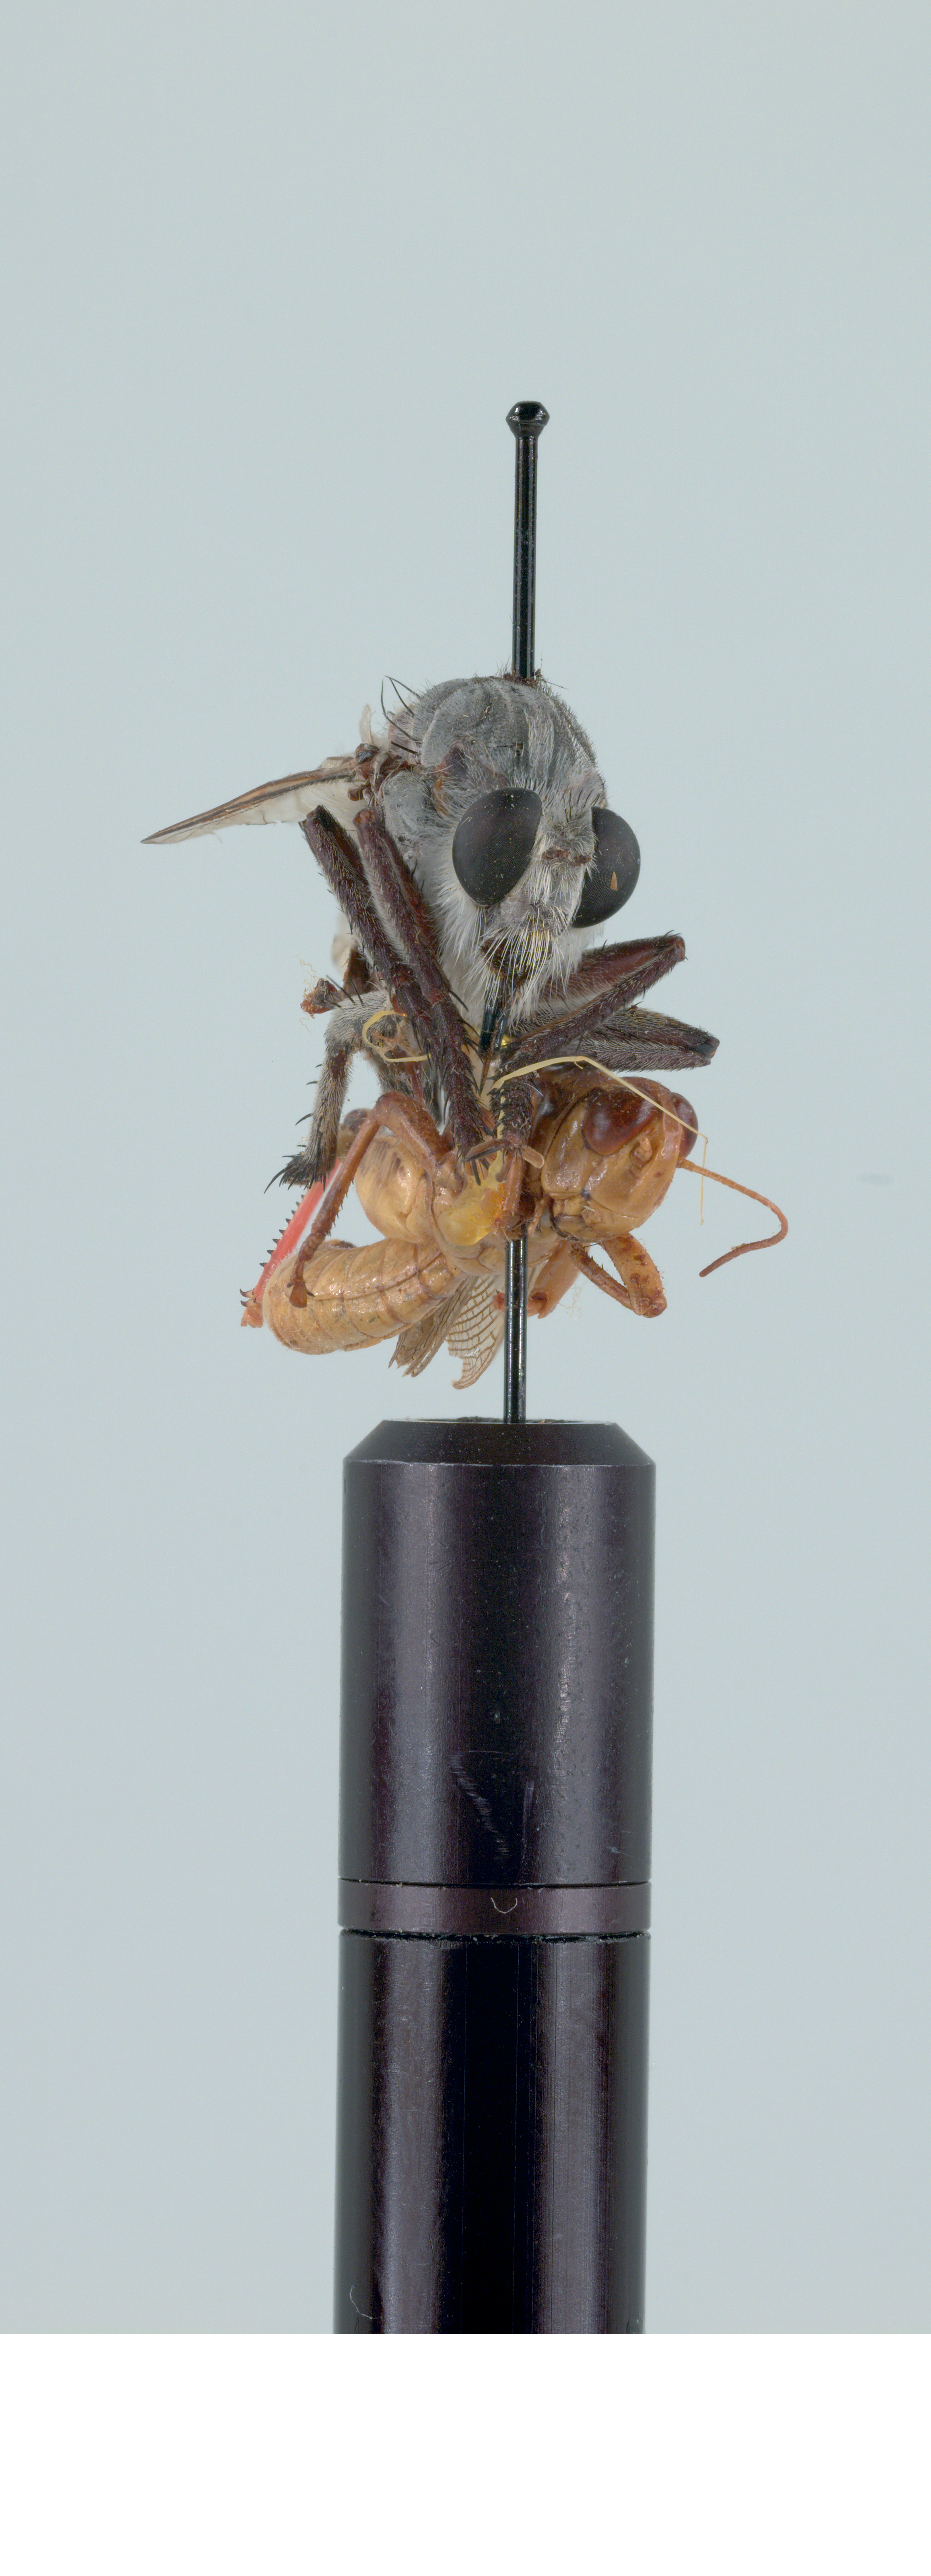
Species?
Promachus princeps
